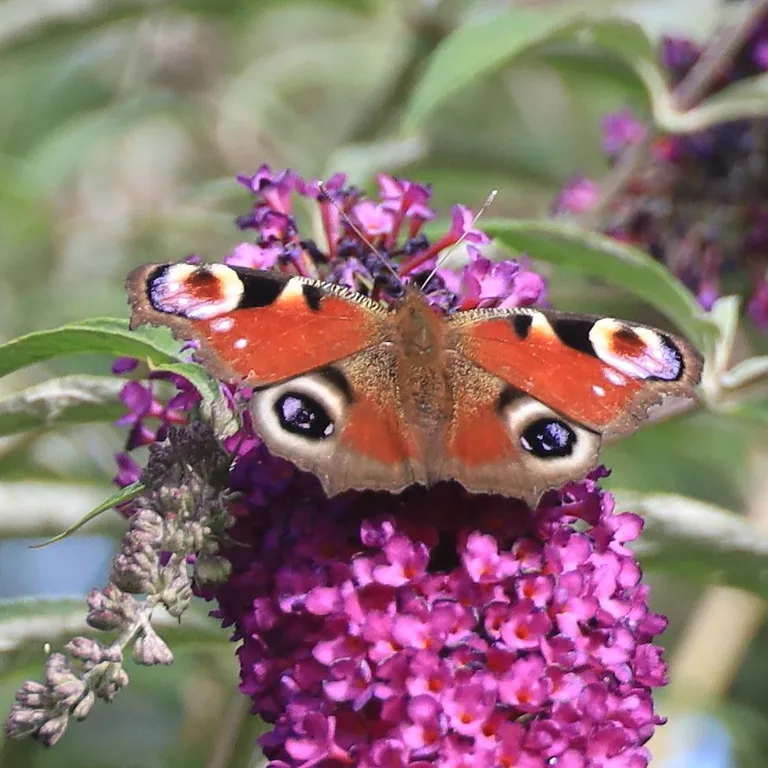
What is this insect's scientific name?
Aglais io
